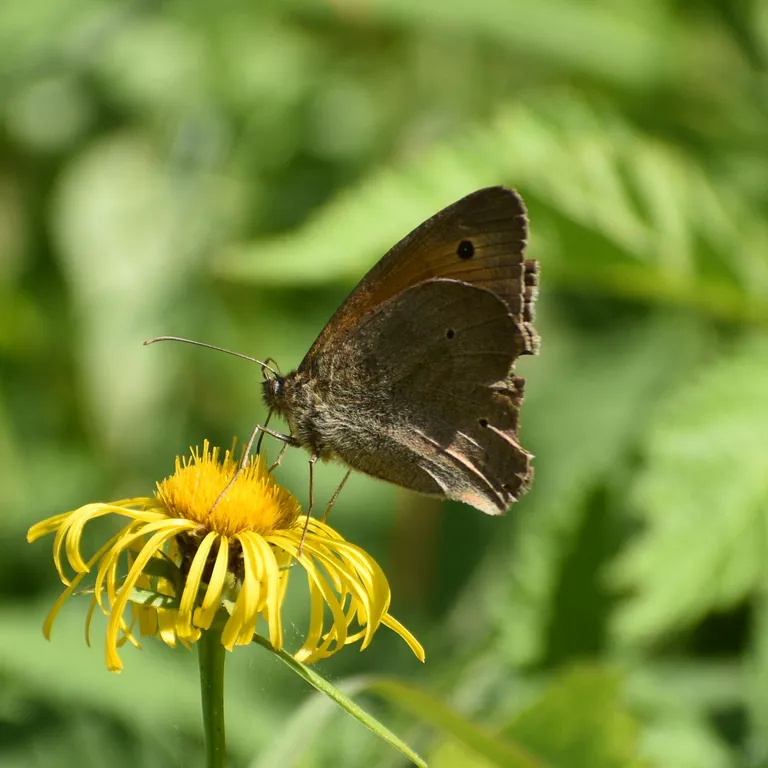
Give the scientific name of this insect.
Maniola jurtina
